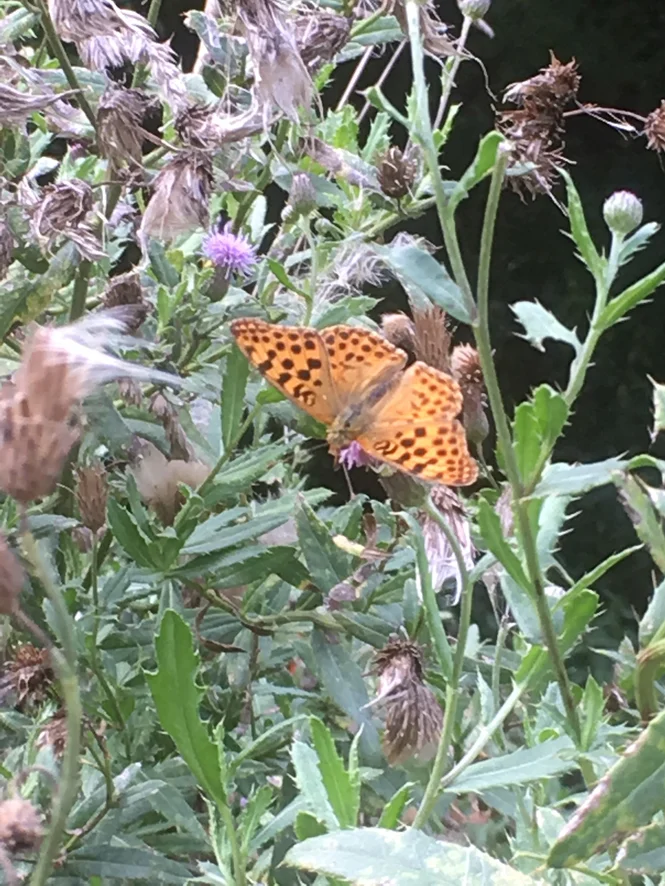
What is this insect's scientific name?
Issoria lathonia
